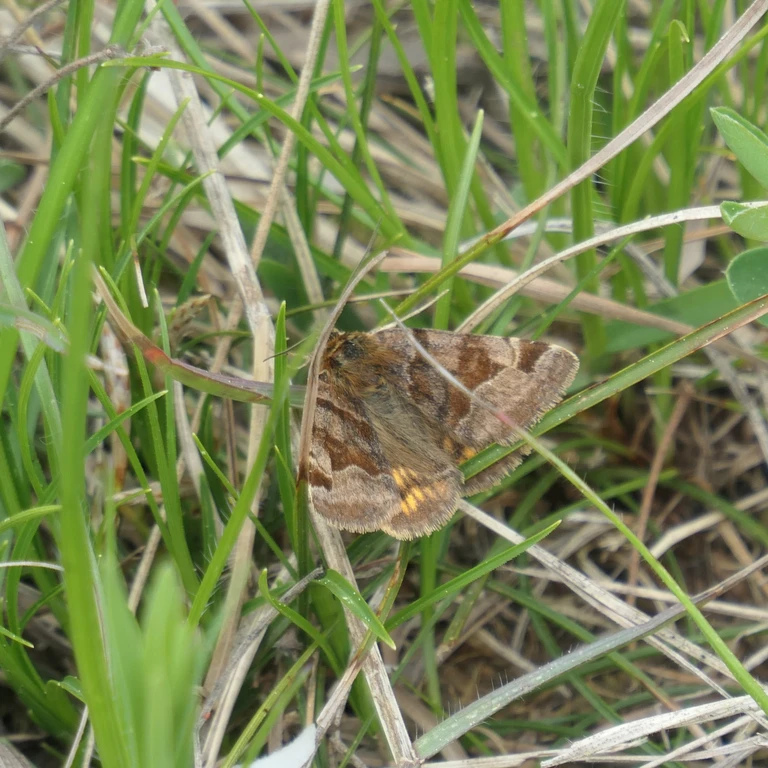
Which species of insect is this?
Euclidia glyphica
